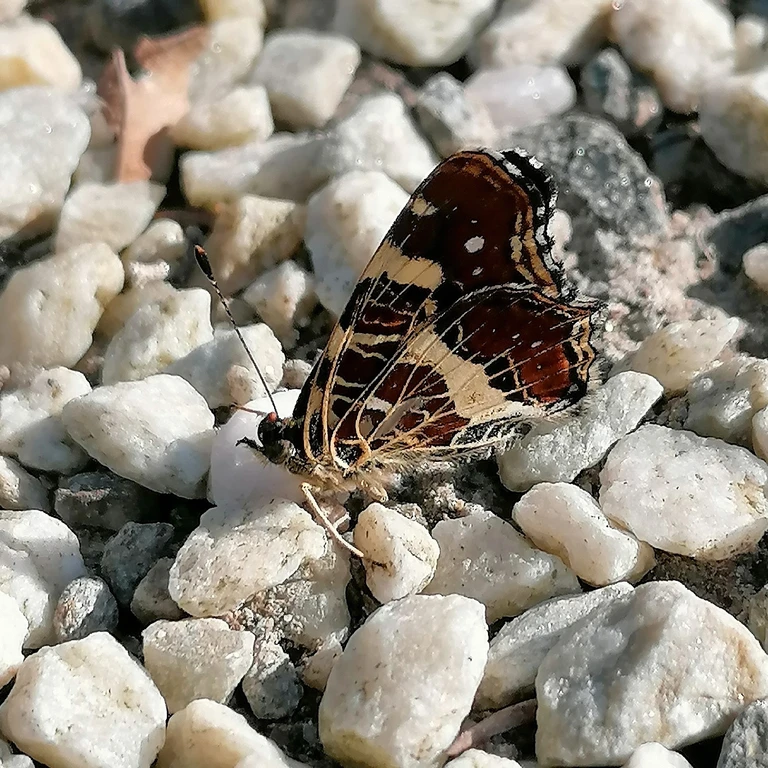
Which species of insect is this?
Araschnia levana
